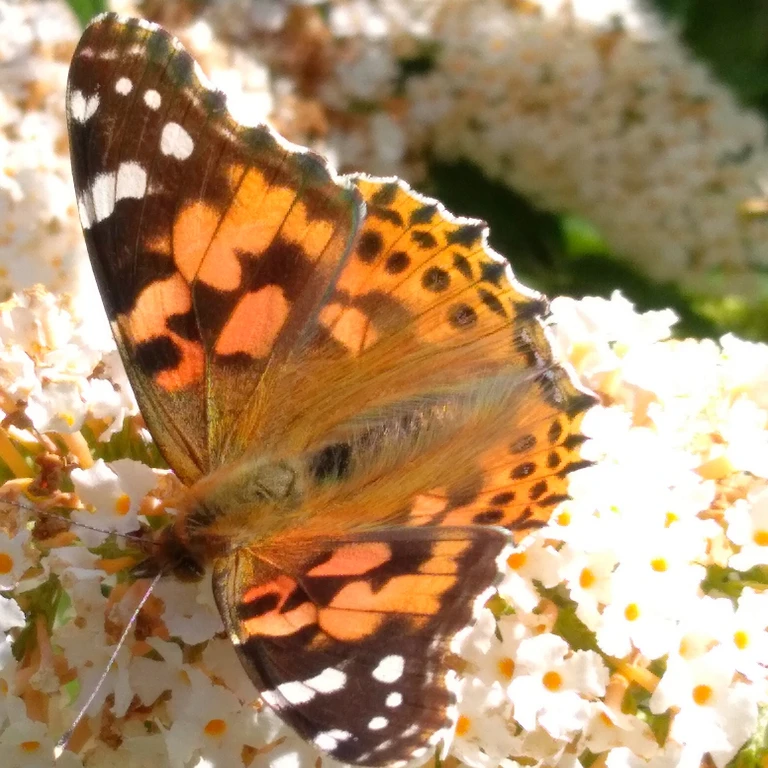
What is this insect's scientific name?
Vanessa cardui
